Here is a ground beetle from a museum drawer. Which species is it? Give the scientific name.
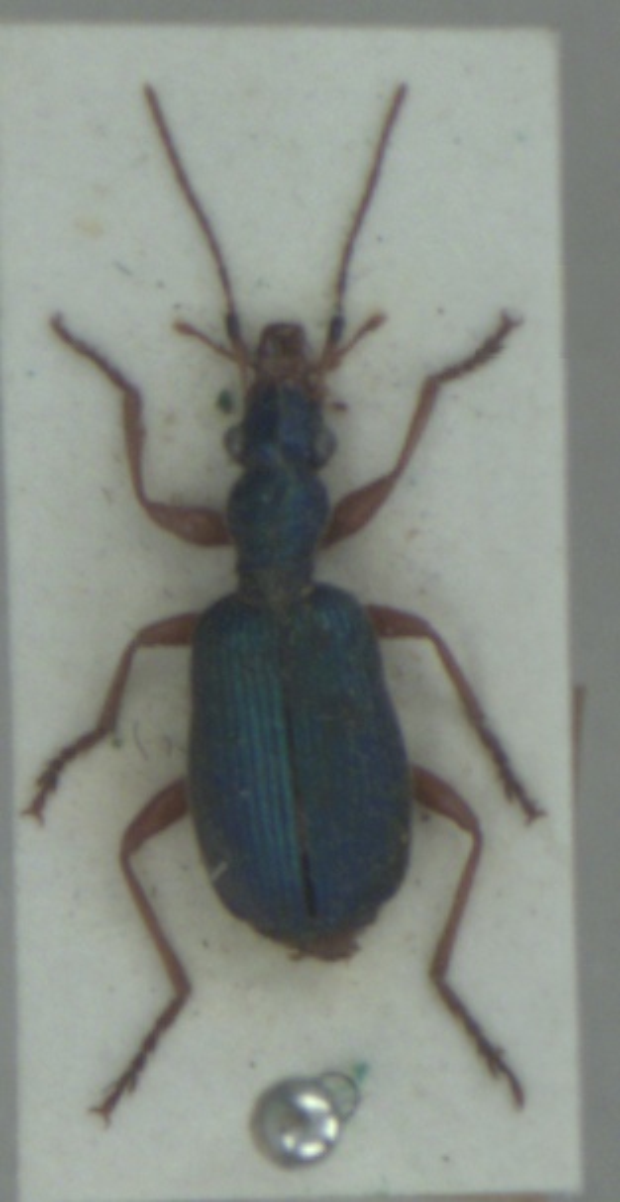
Drypta dentata
